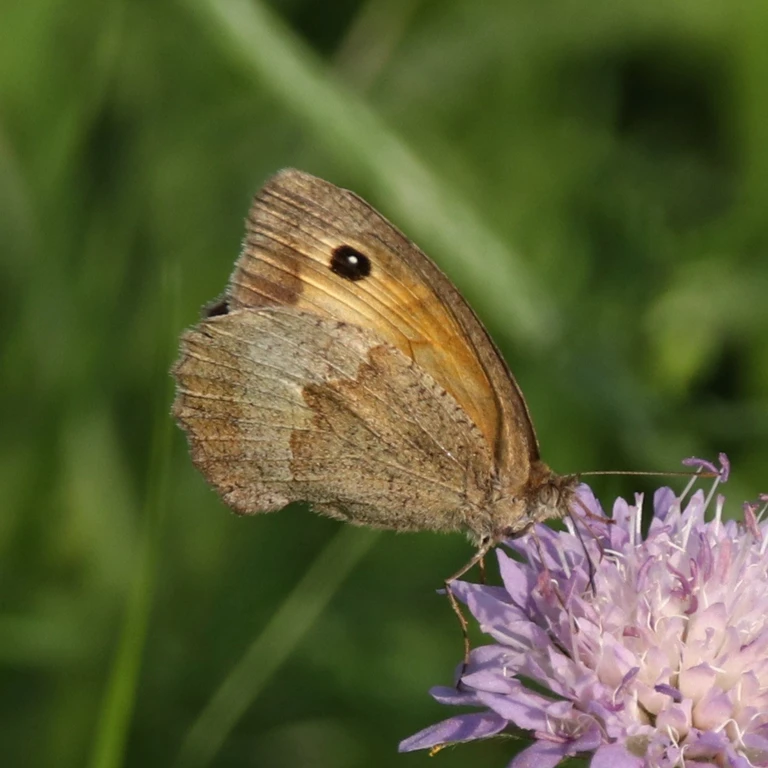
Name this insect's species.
Maniola jurtina
